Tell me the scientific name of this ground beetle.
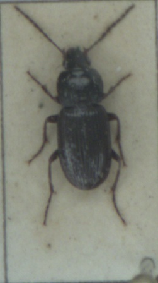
Pterostichus vernalis
